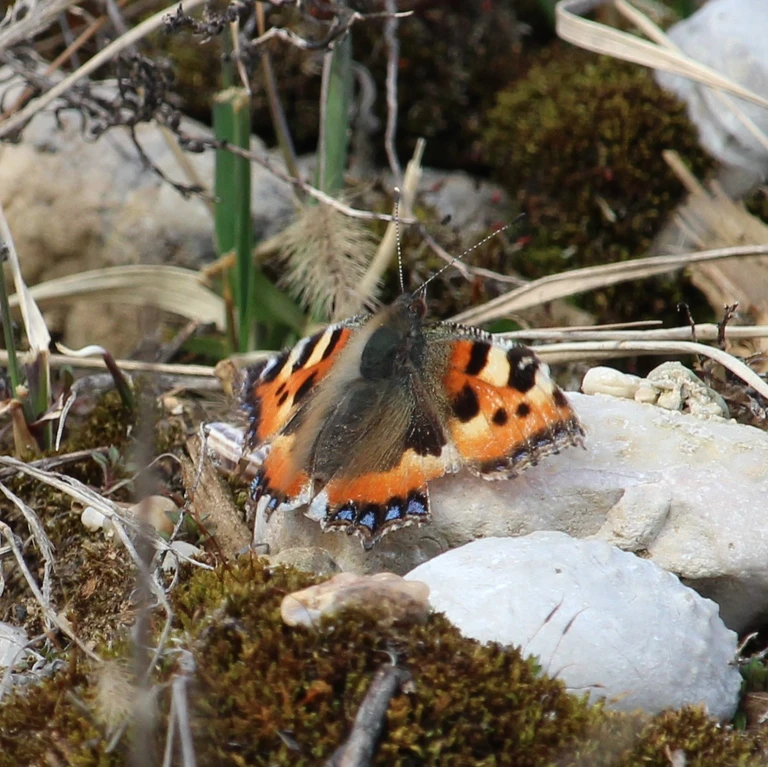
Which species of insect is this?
Aglais urticae
